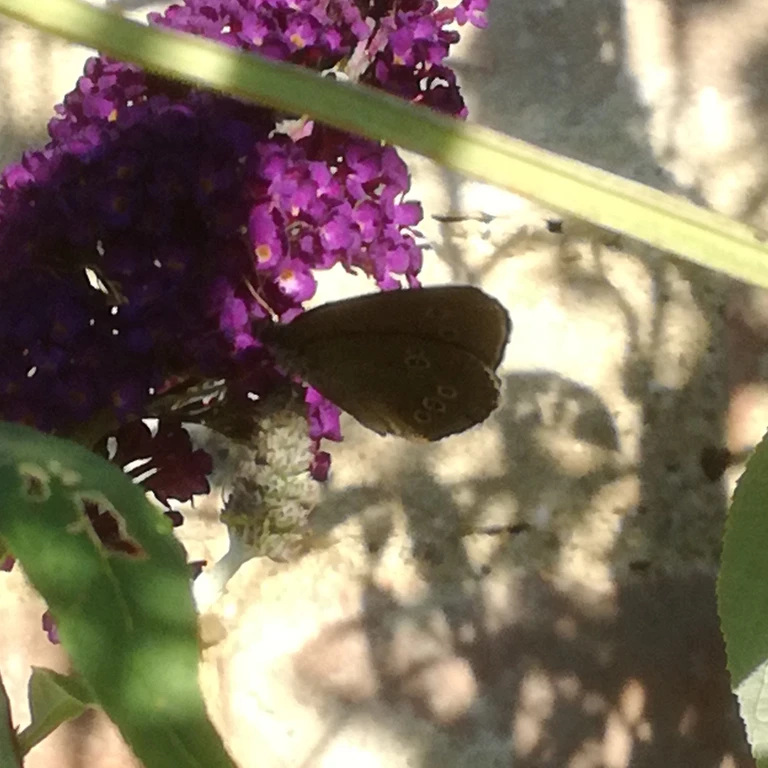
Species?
Aphantopus hyperantus
